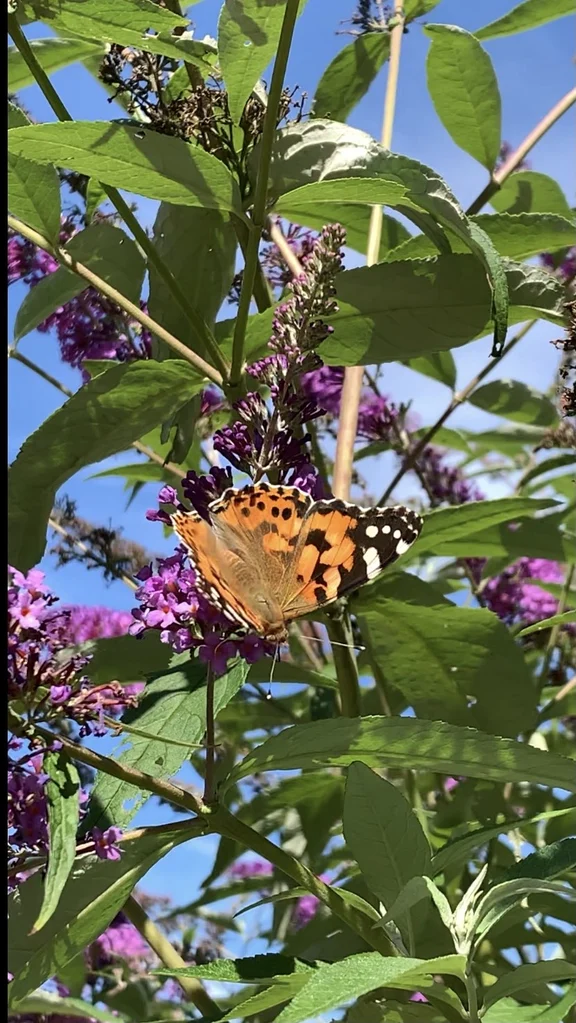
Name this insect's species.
Vanessa cardui
